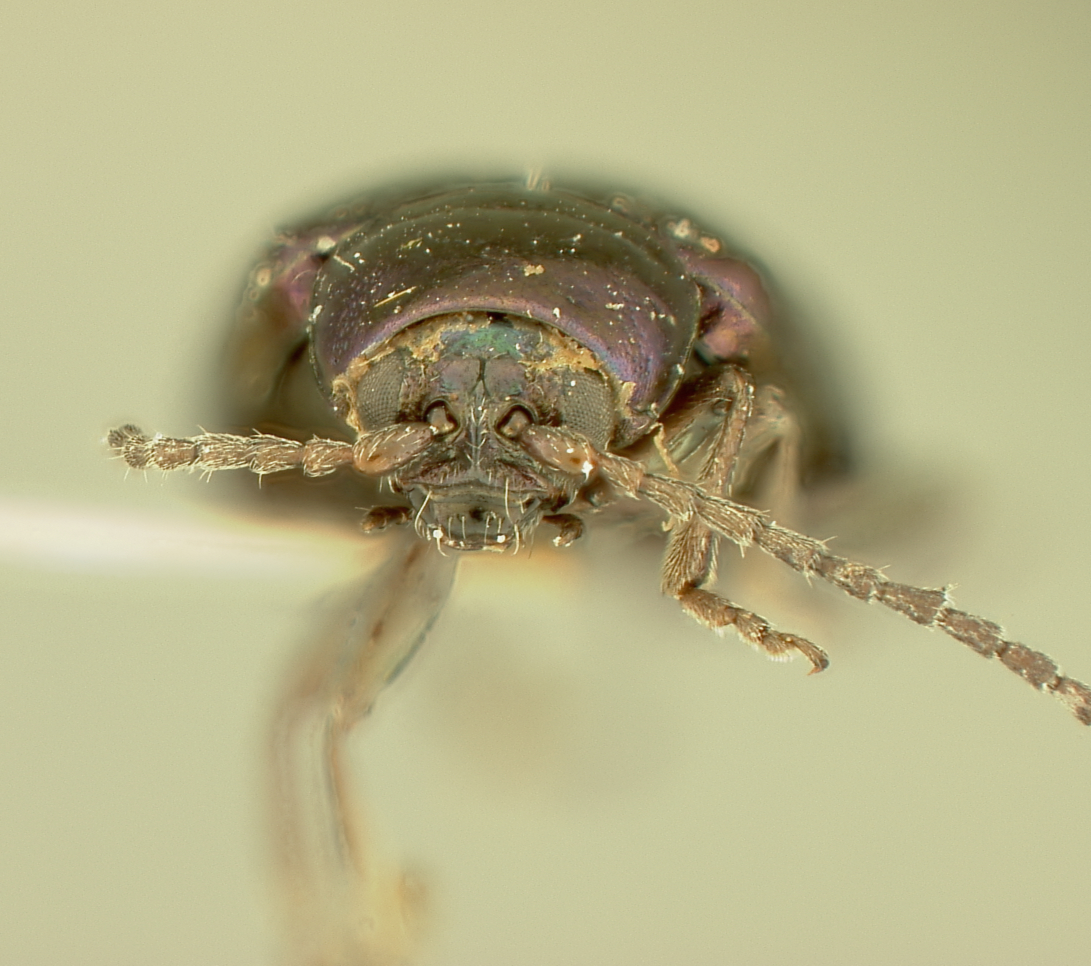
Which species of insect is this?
Altica liebecki (also Haltica liebecki)
